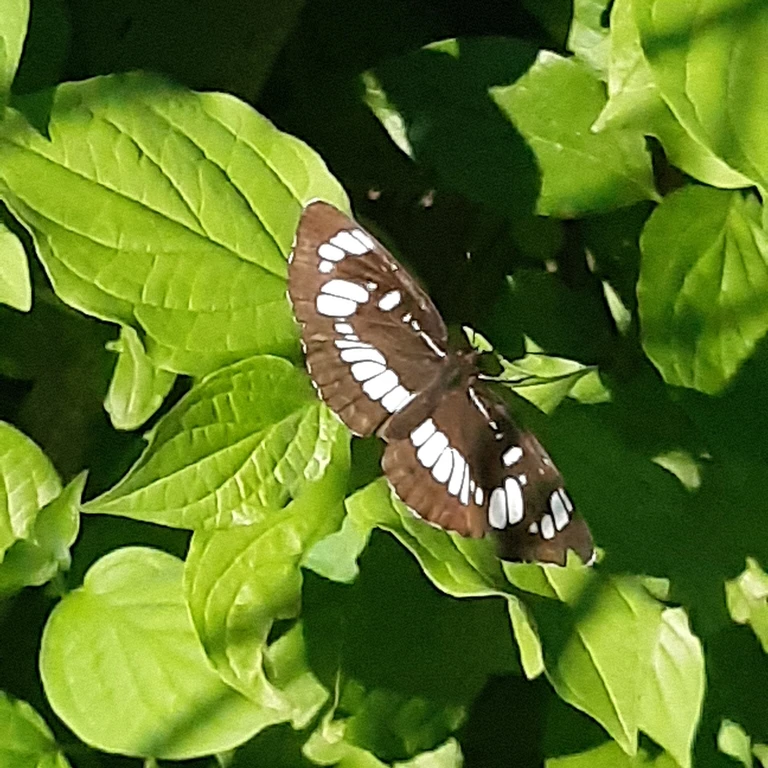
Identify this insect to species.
Neptis rivularis
